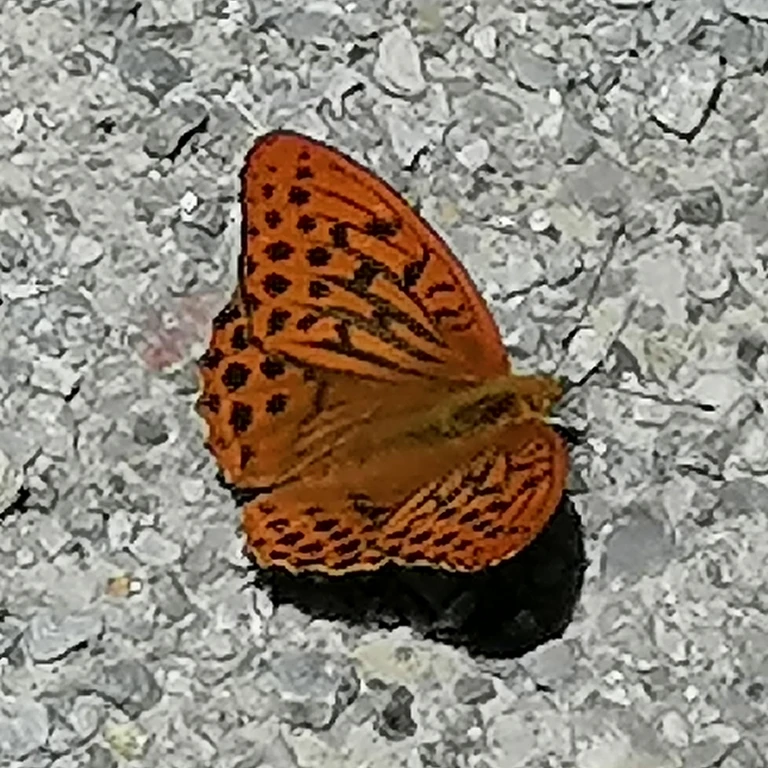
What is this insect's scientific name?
Argynnis paphia
